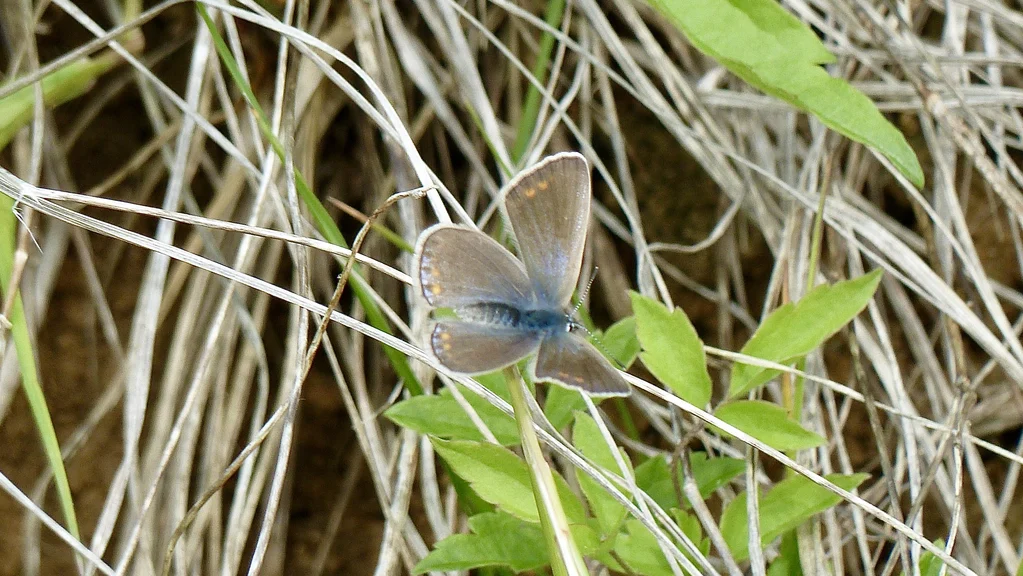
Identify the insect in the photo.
Polyommatus icarus
